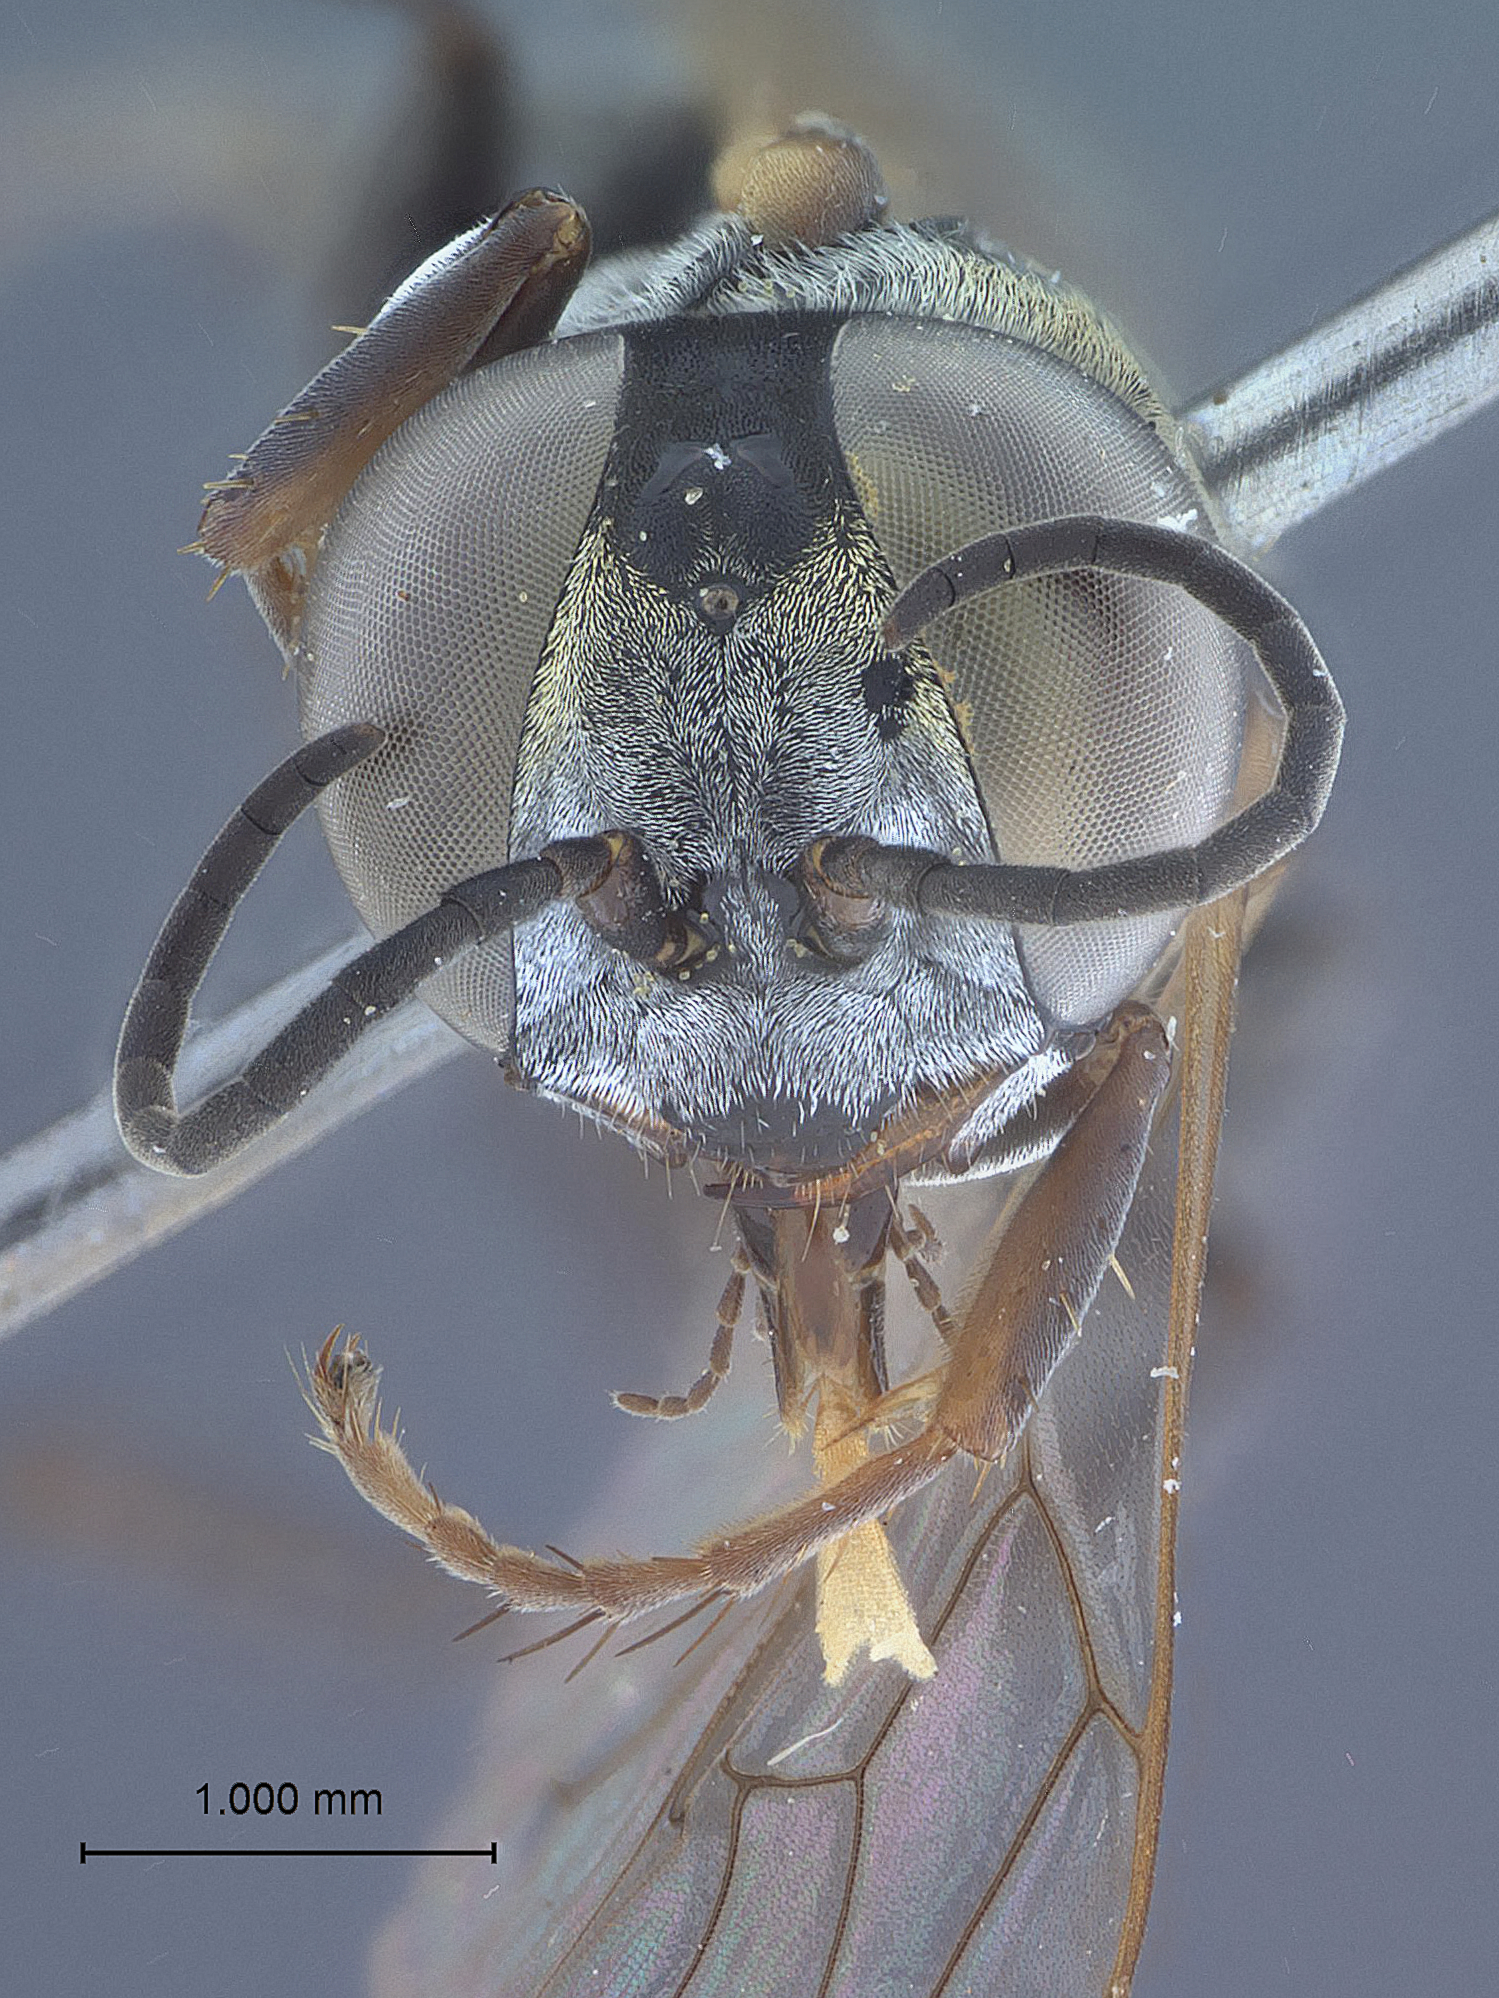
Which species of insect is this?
Tachysphex noar
